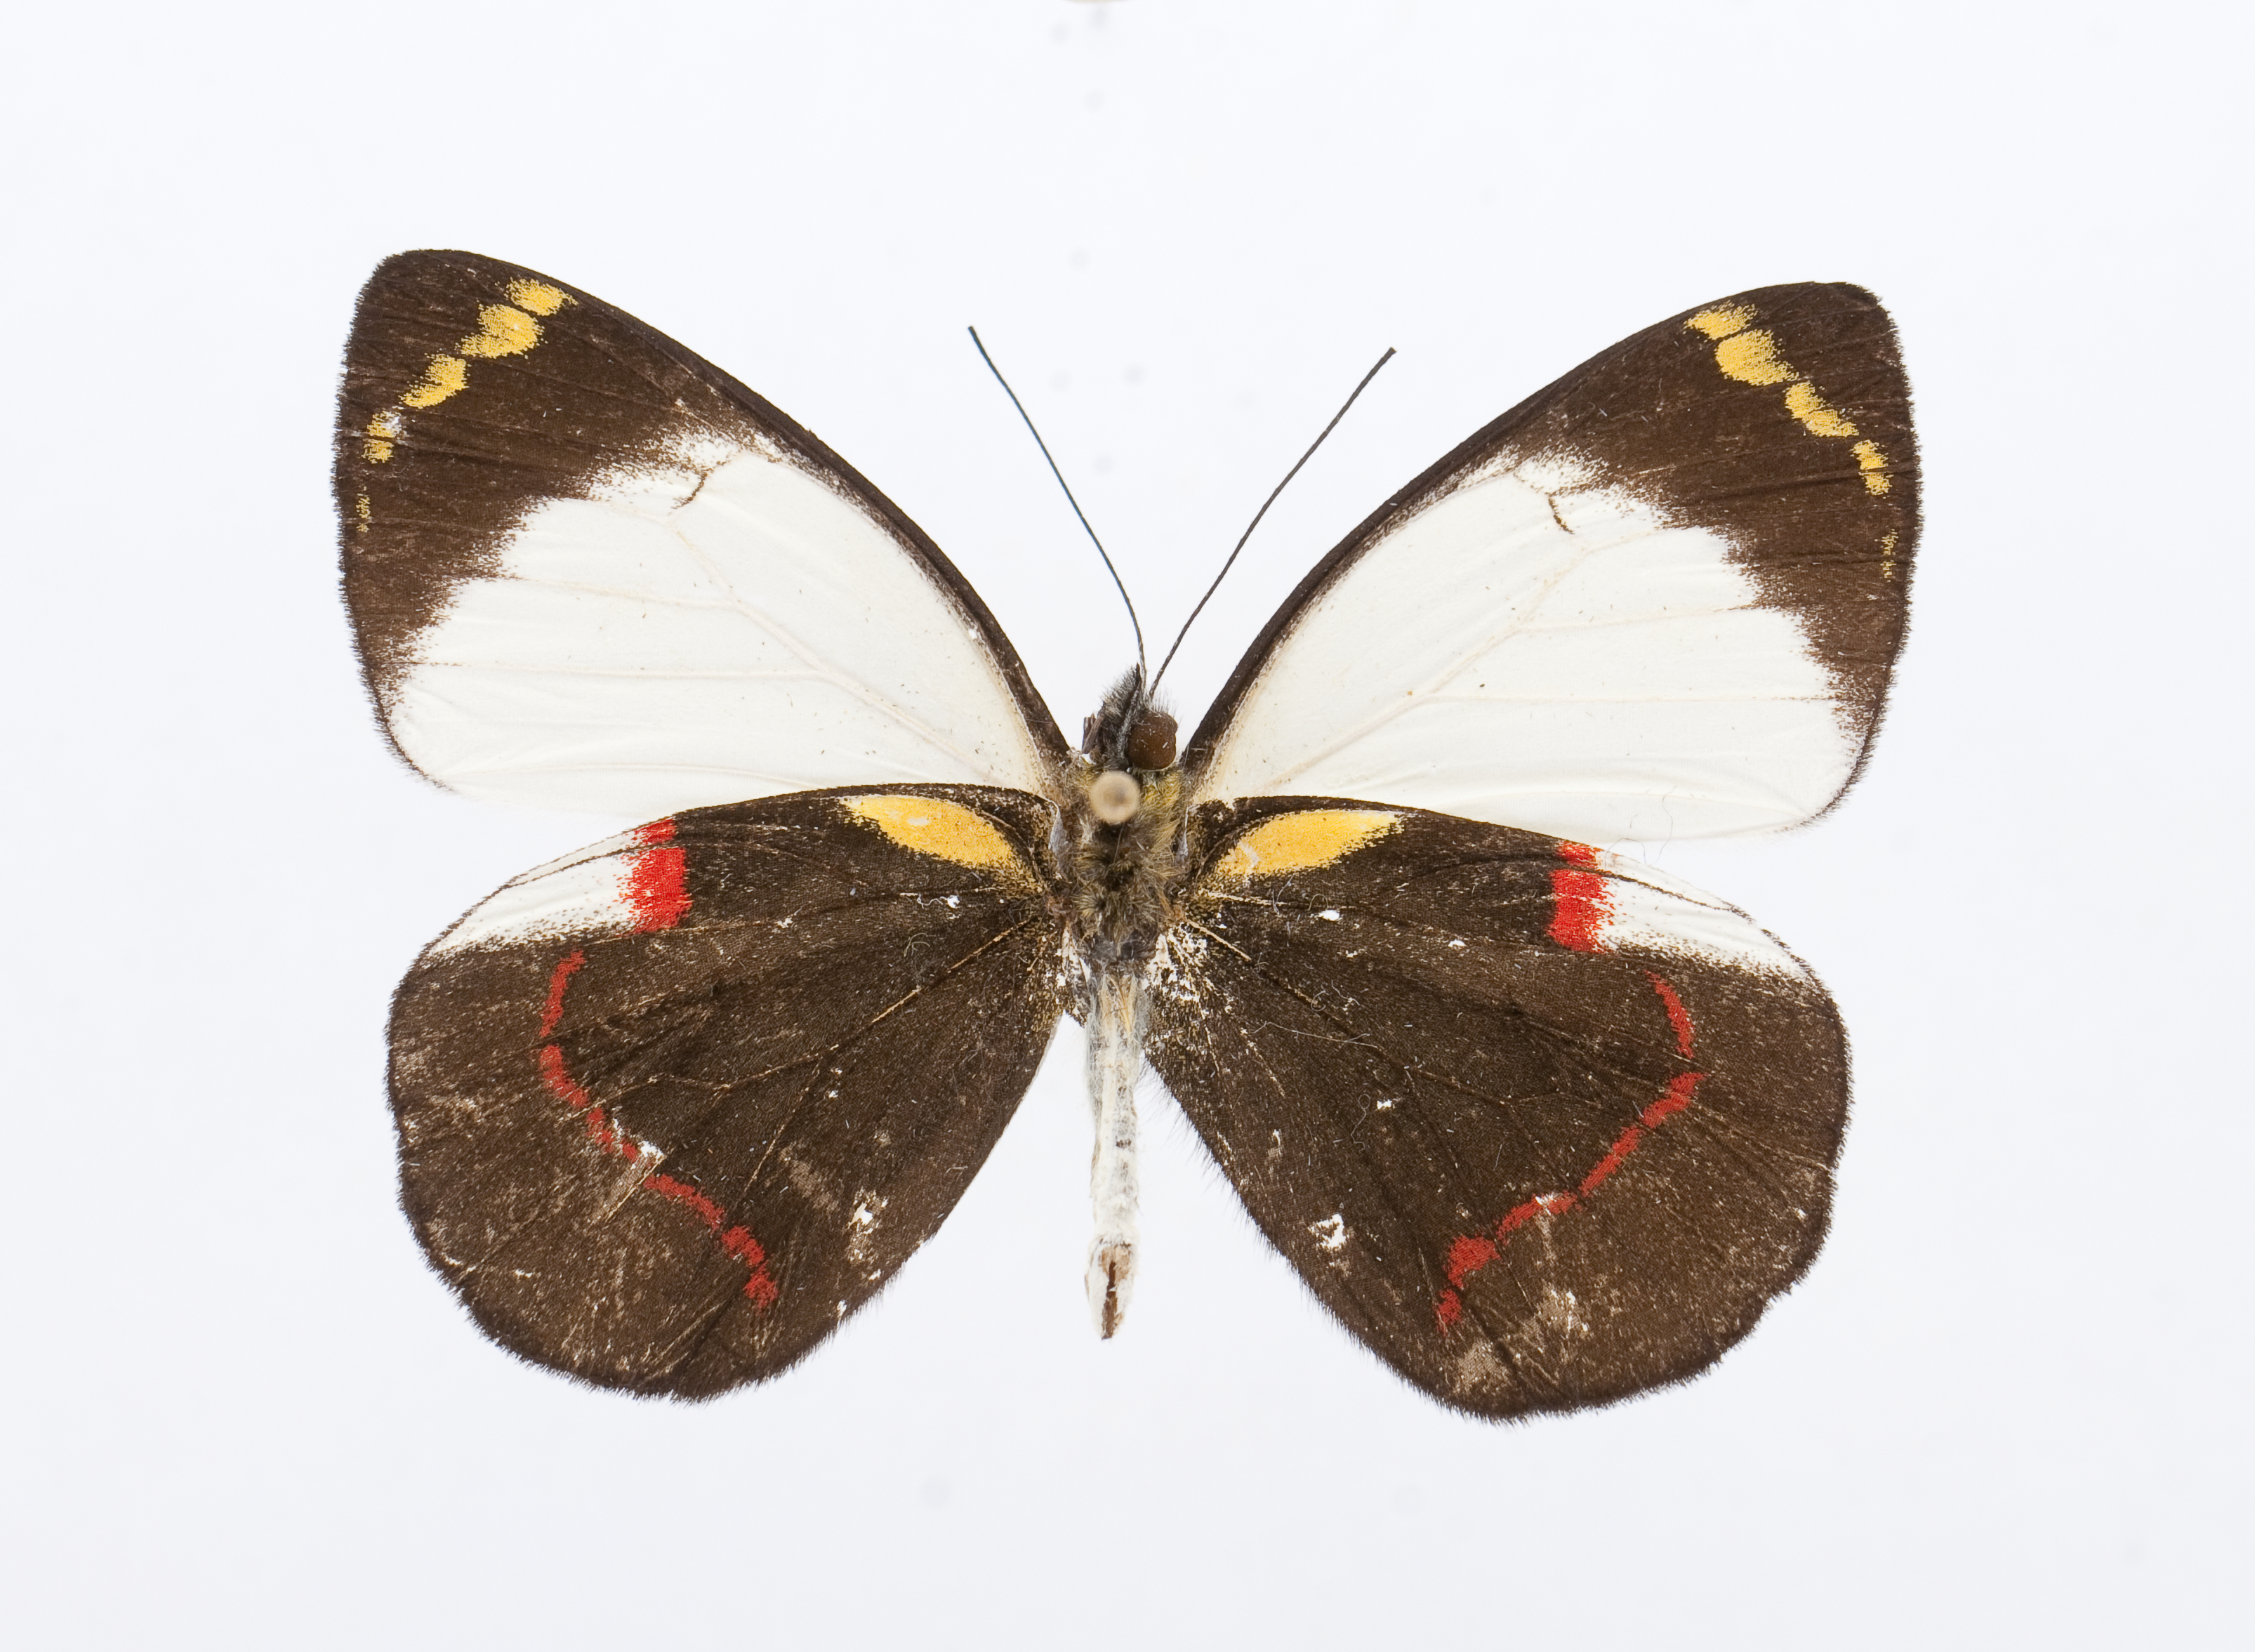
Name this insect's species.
Delias campbelli
